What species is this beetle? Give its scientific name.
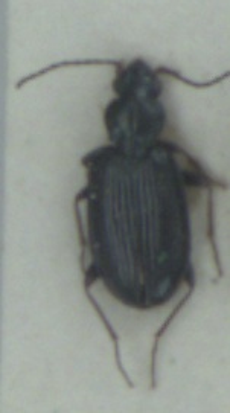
Bembidion atrocaeruleum
